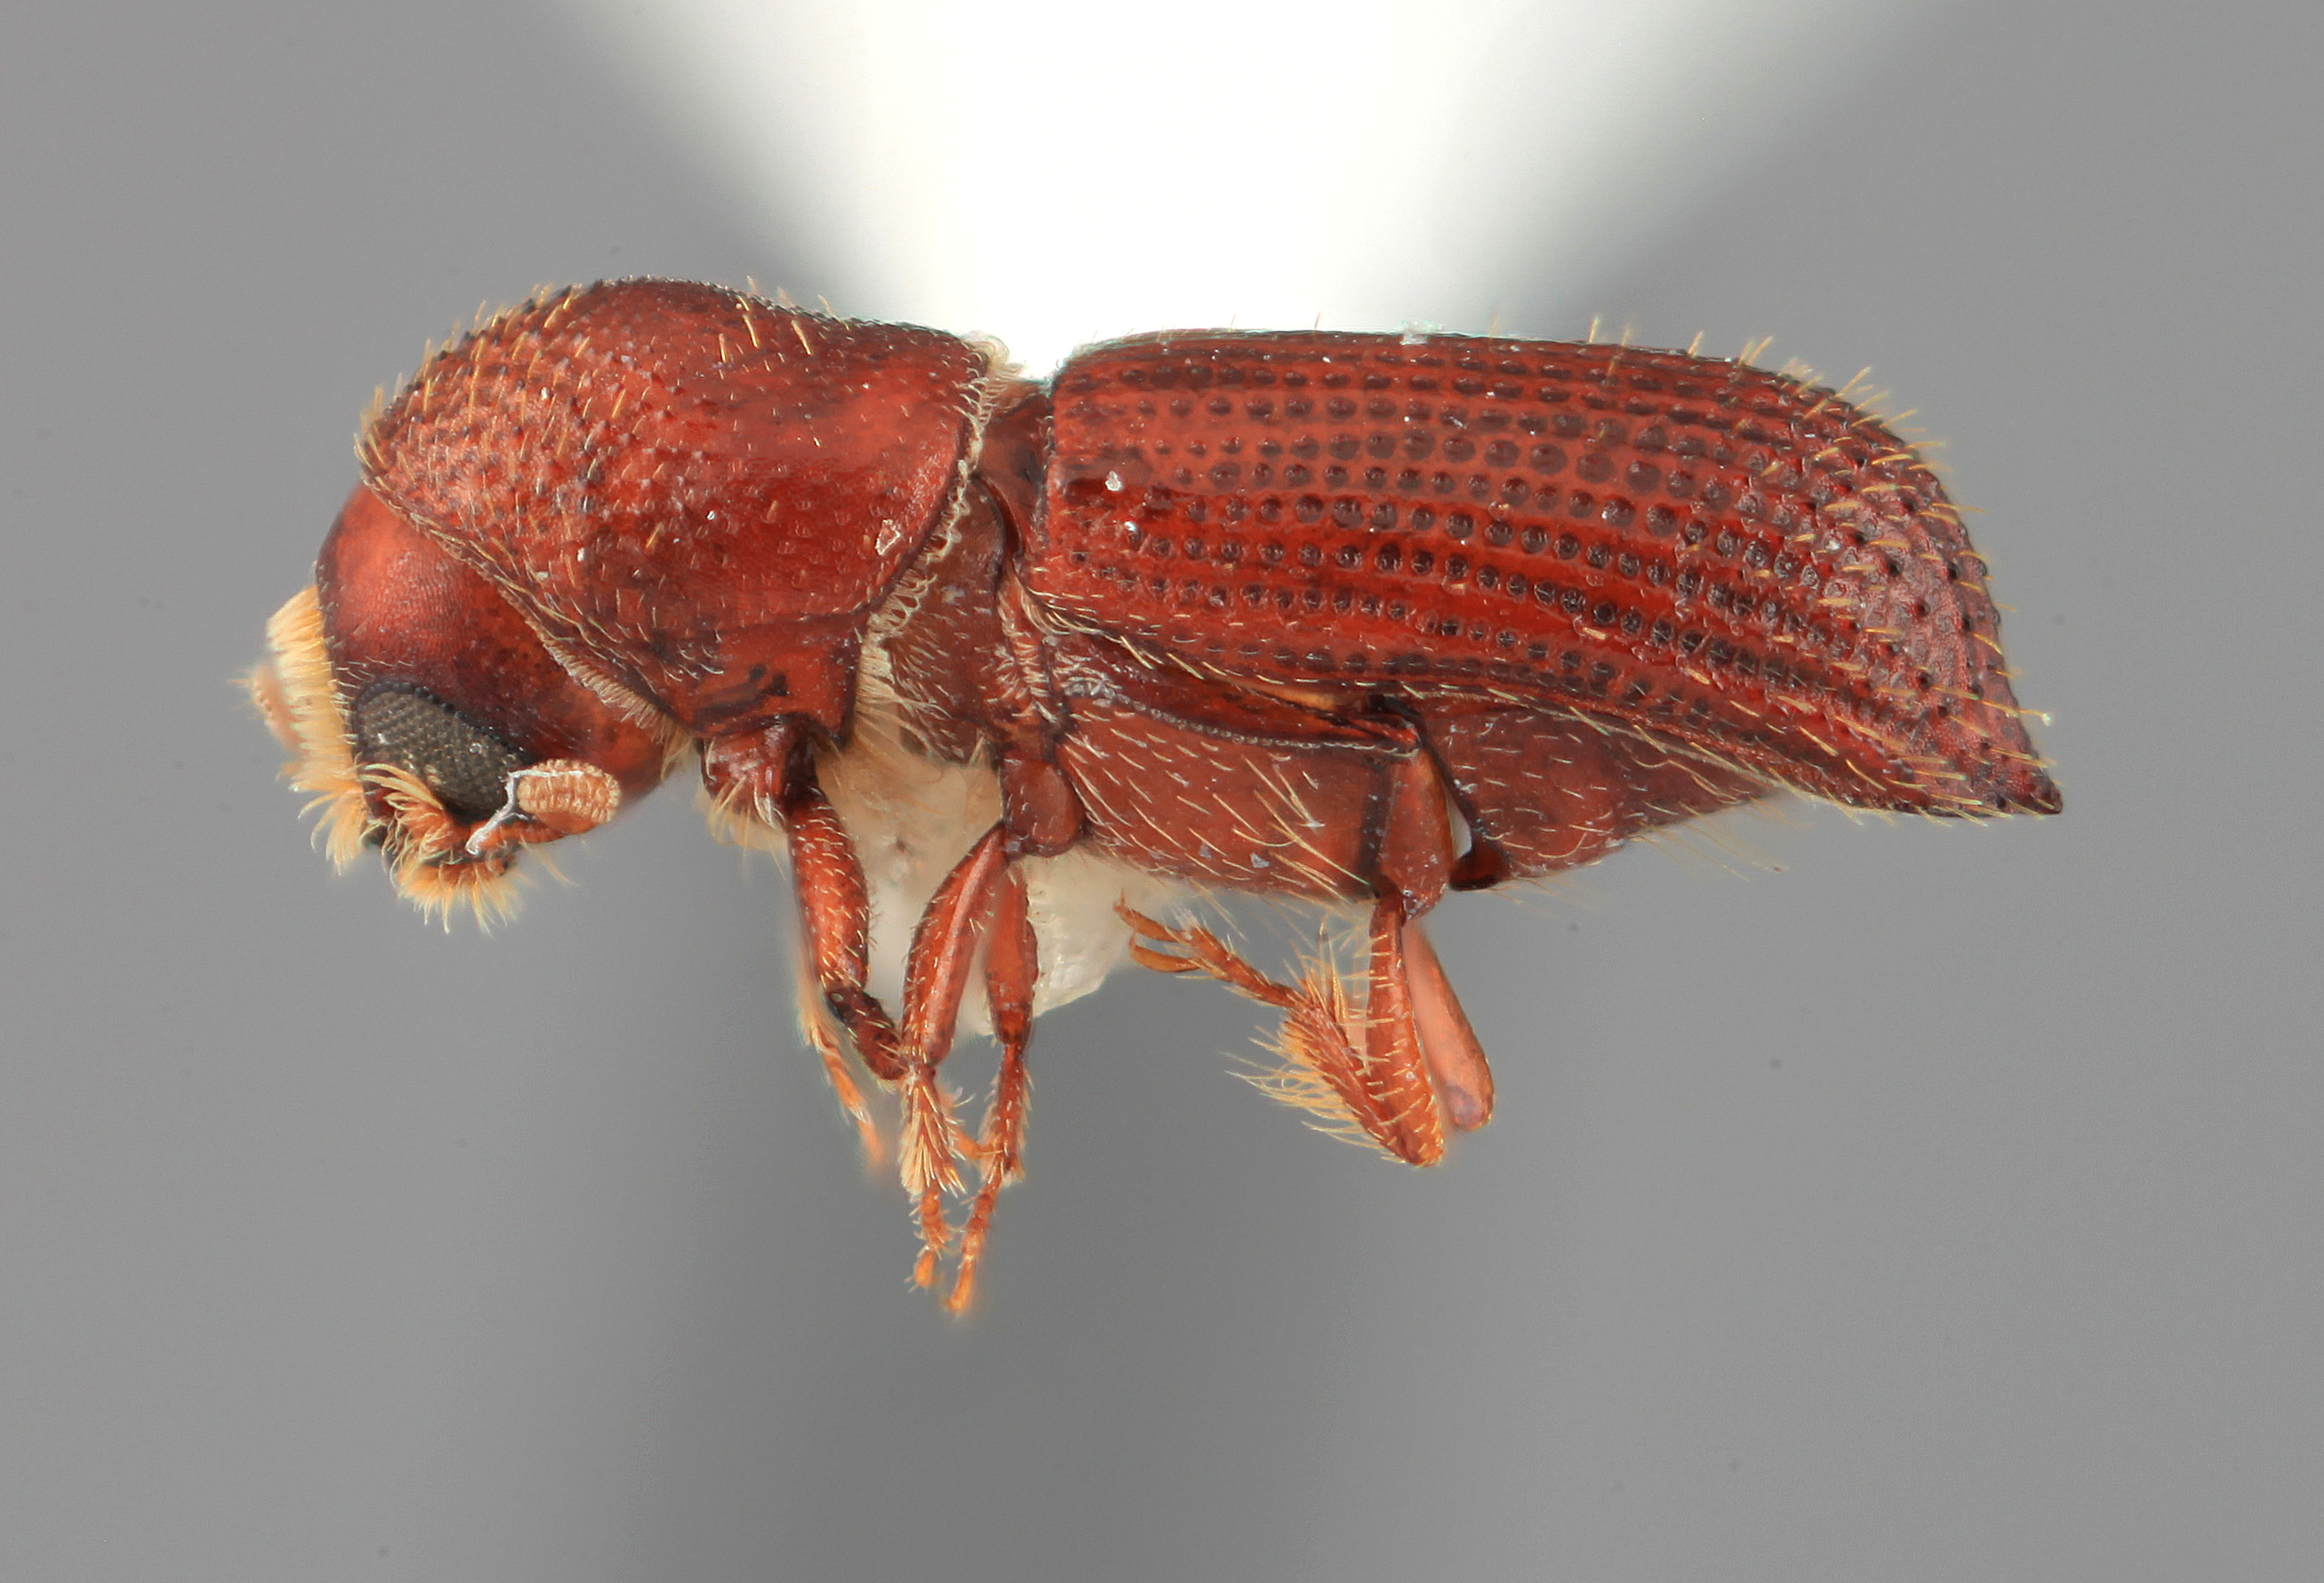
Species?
Hylocurus singularis
